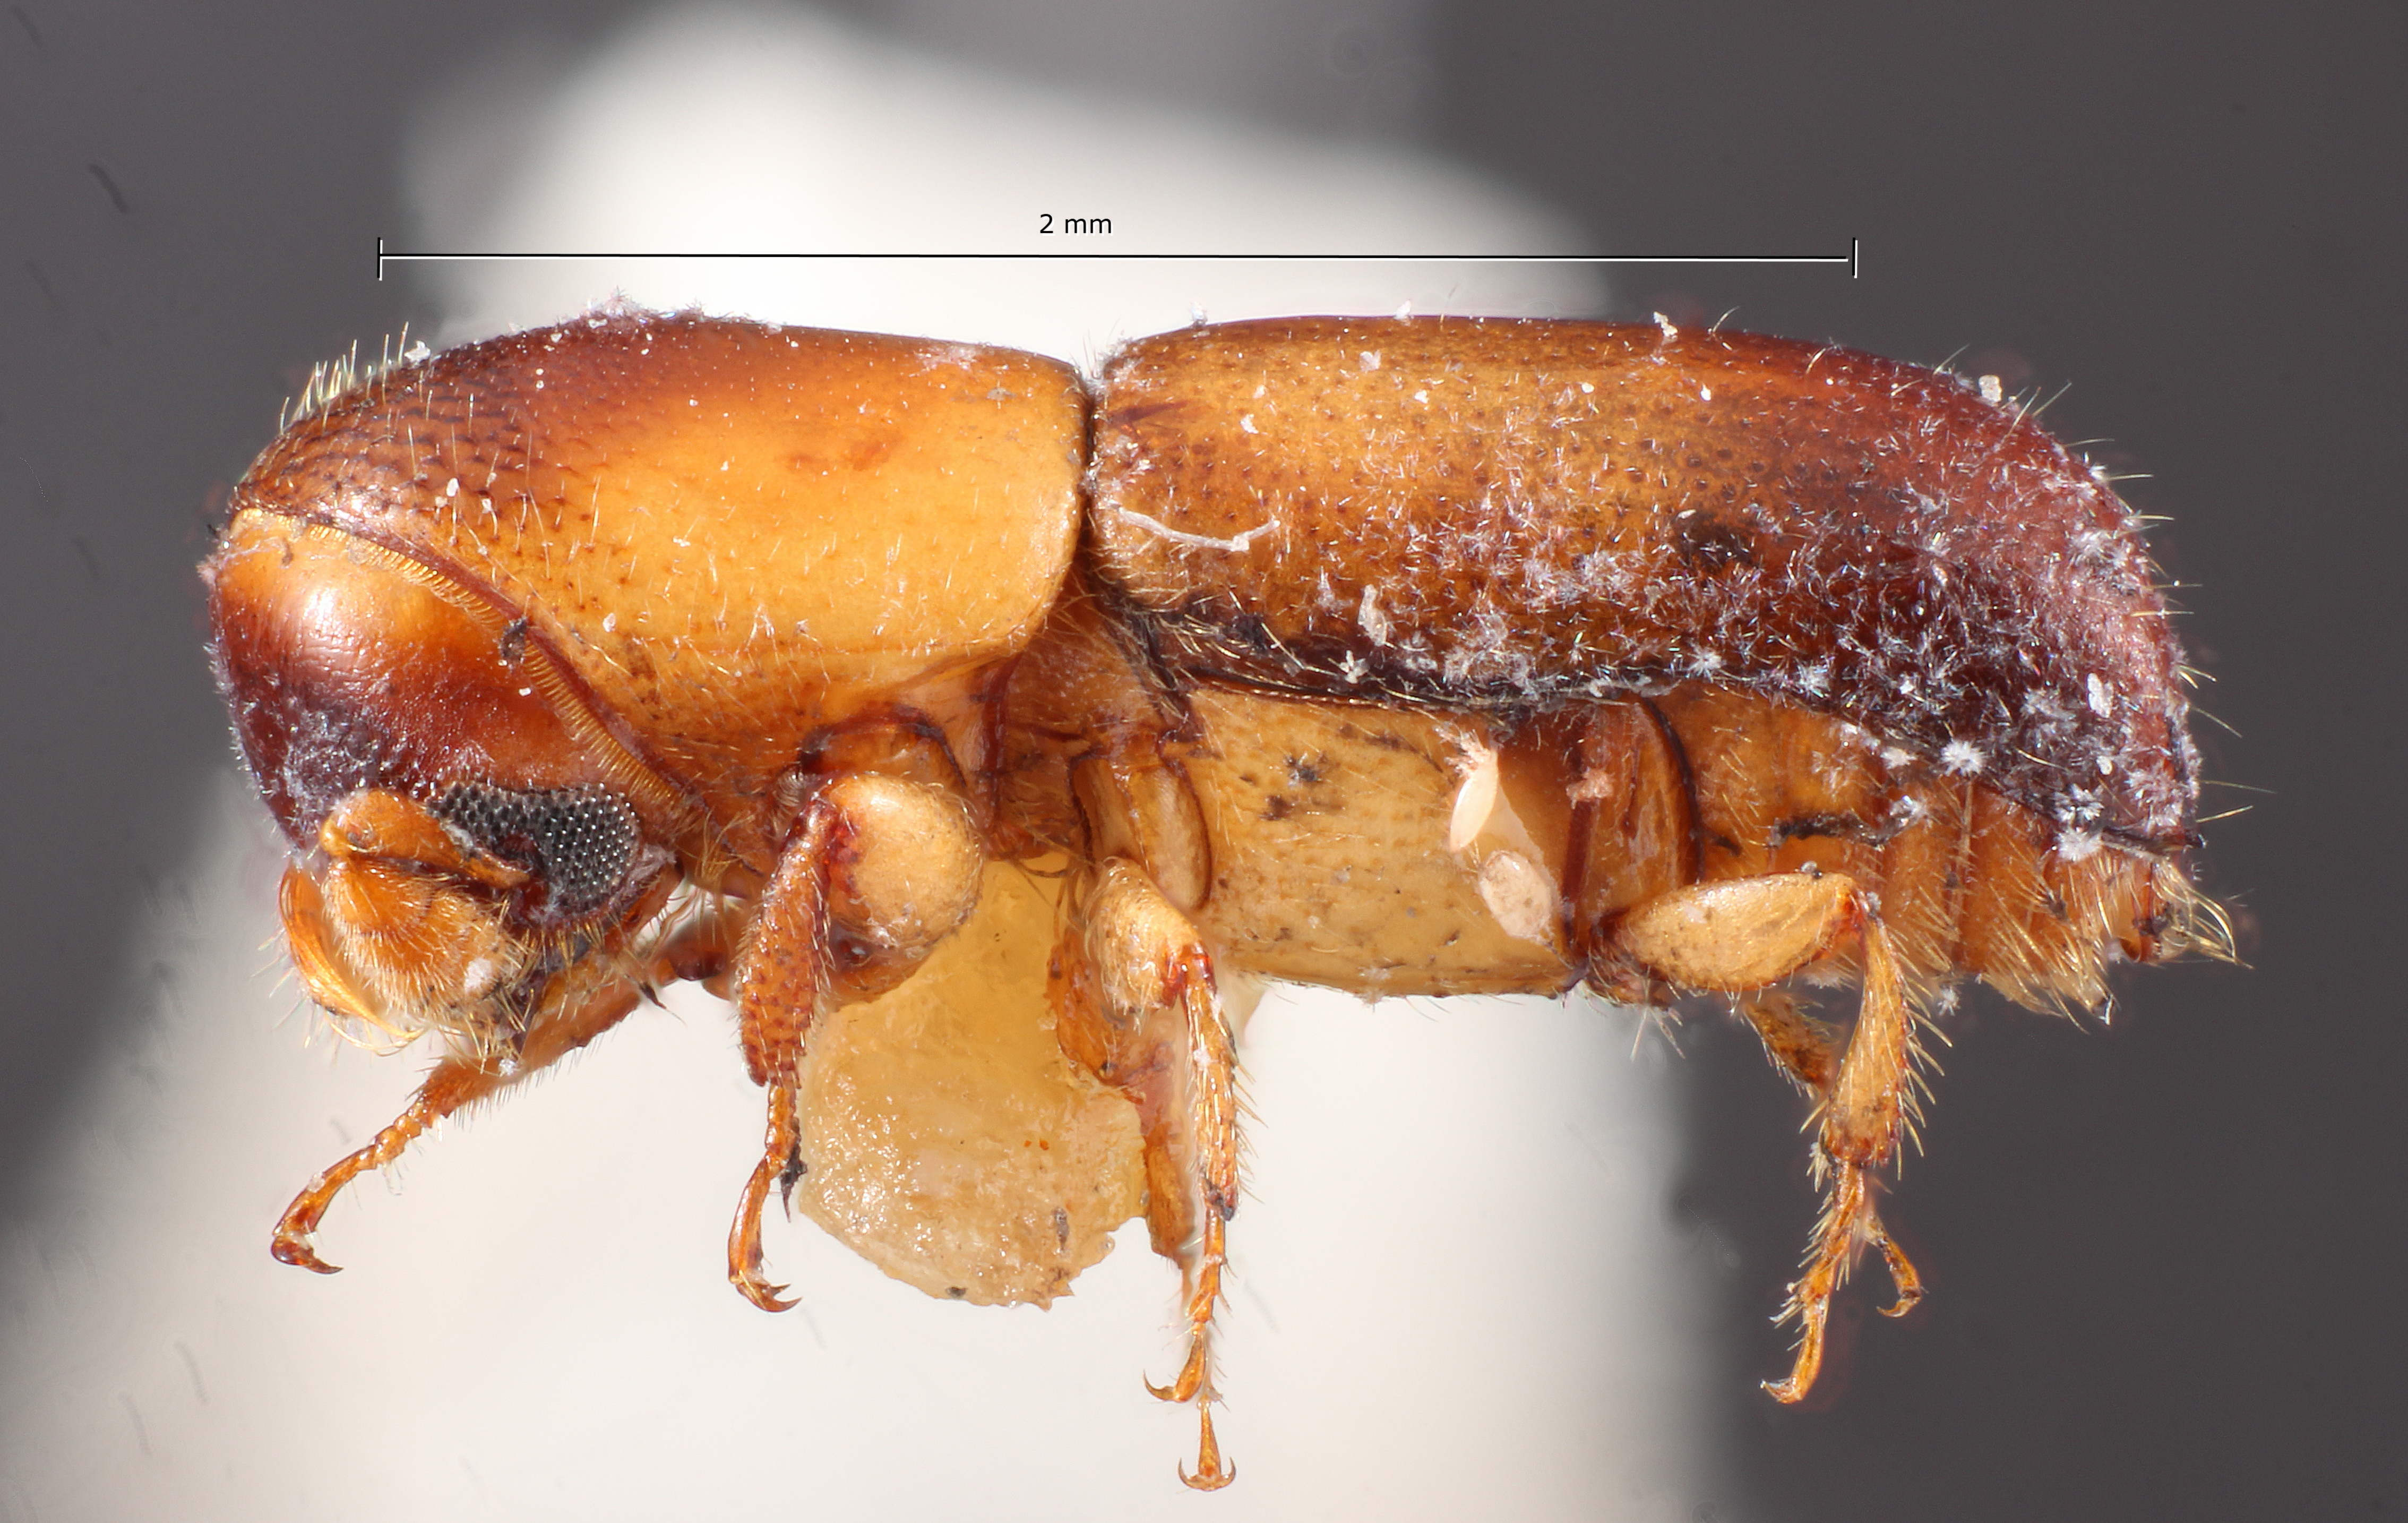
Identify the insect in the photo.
Monarthrum hondurensis
